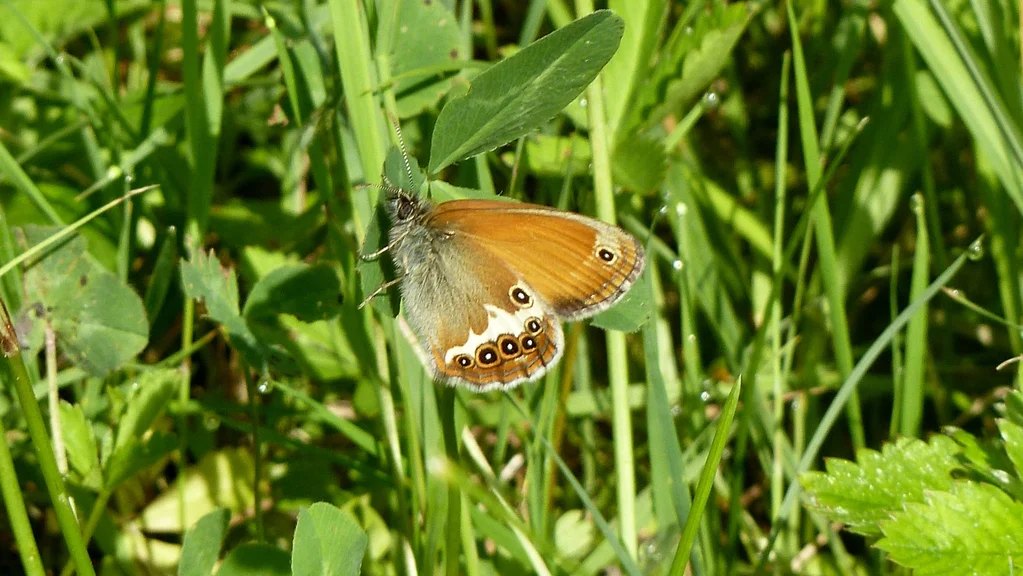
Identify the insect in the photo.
Coenonympha arcania
